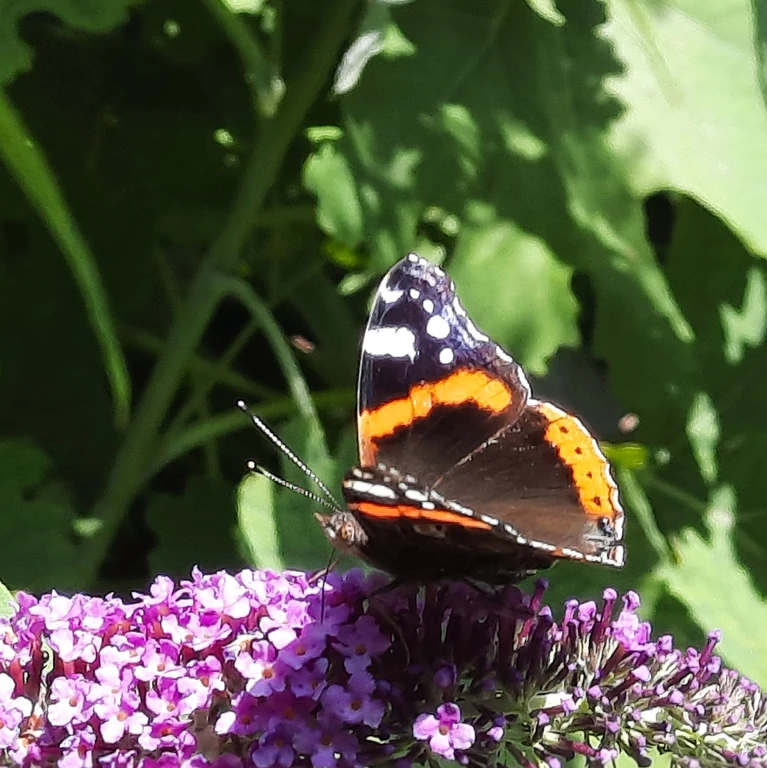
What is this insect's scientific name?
Vanessa atalanta
